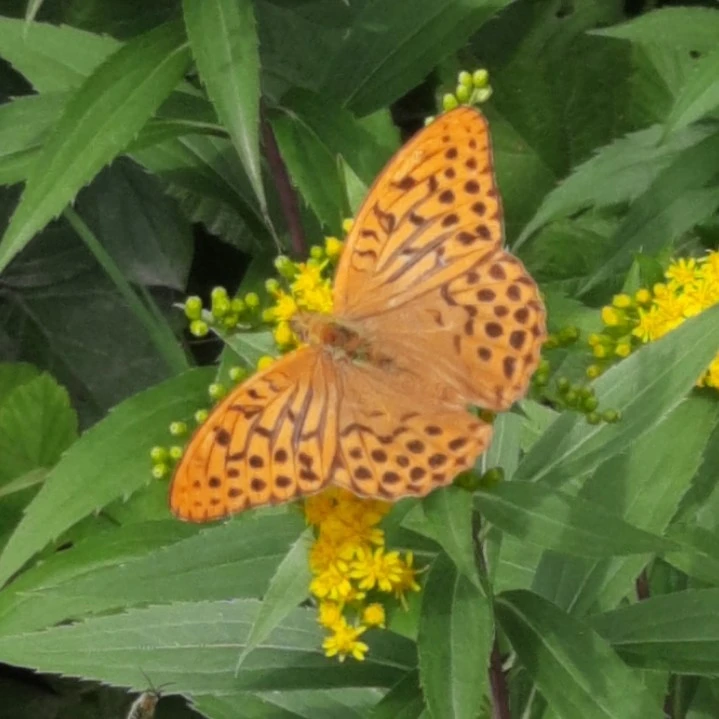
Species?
Argynnis paphia
